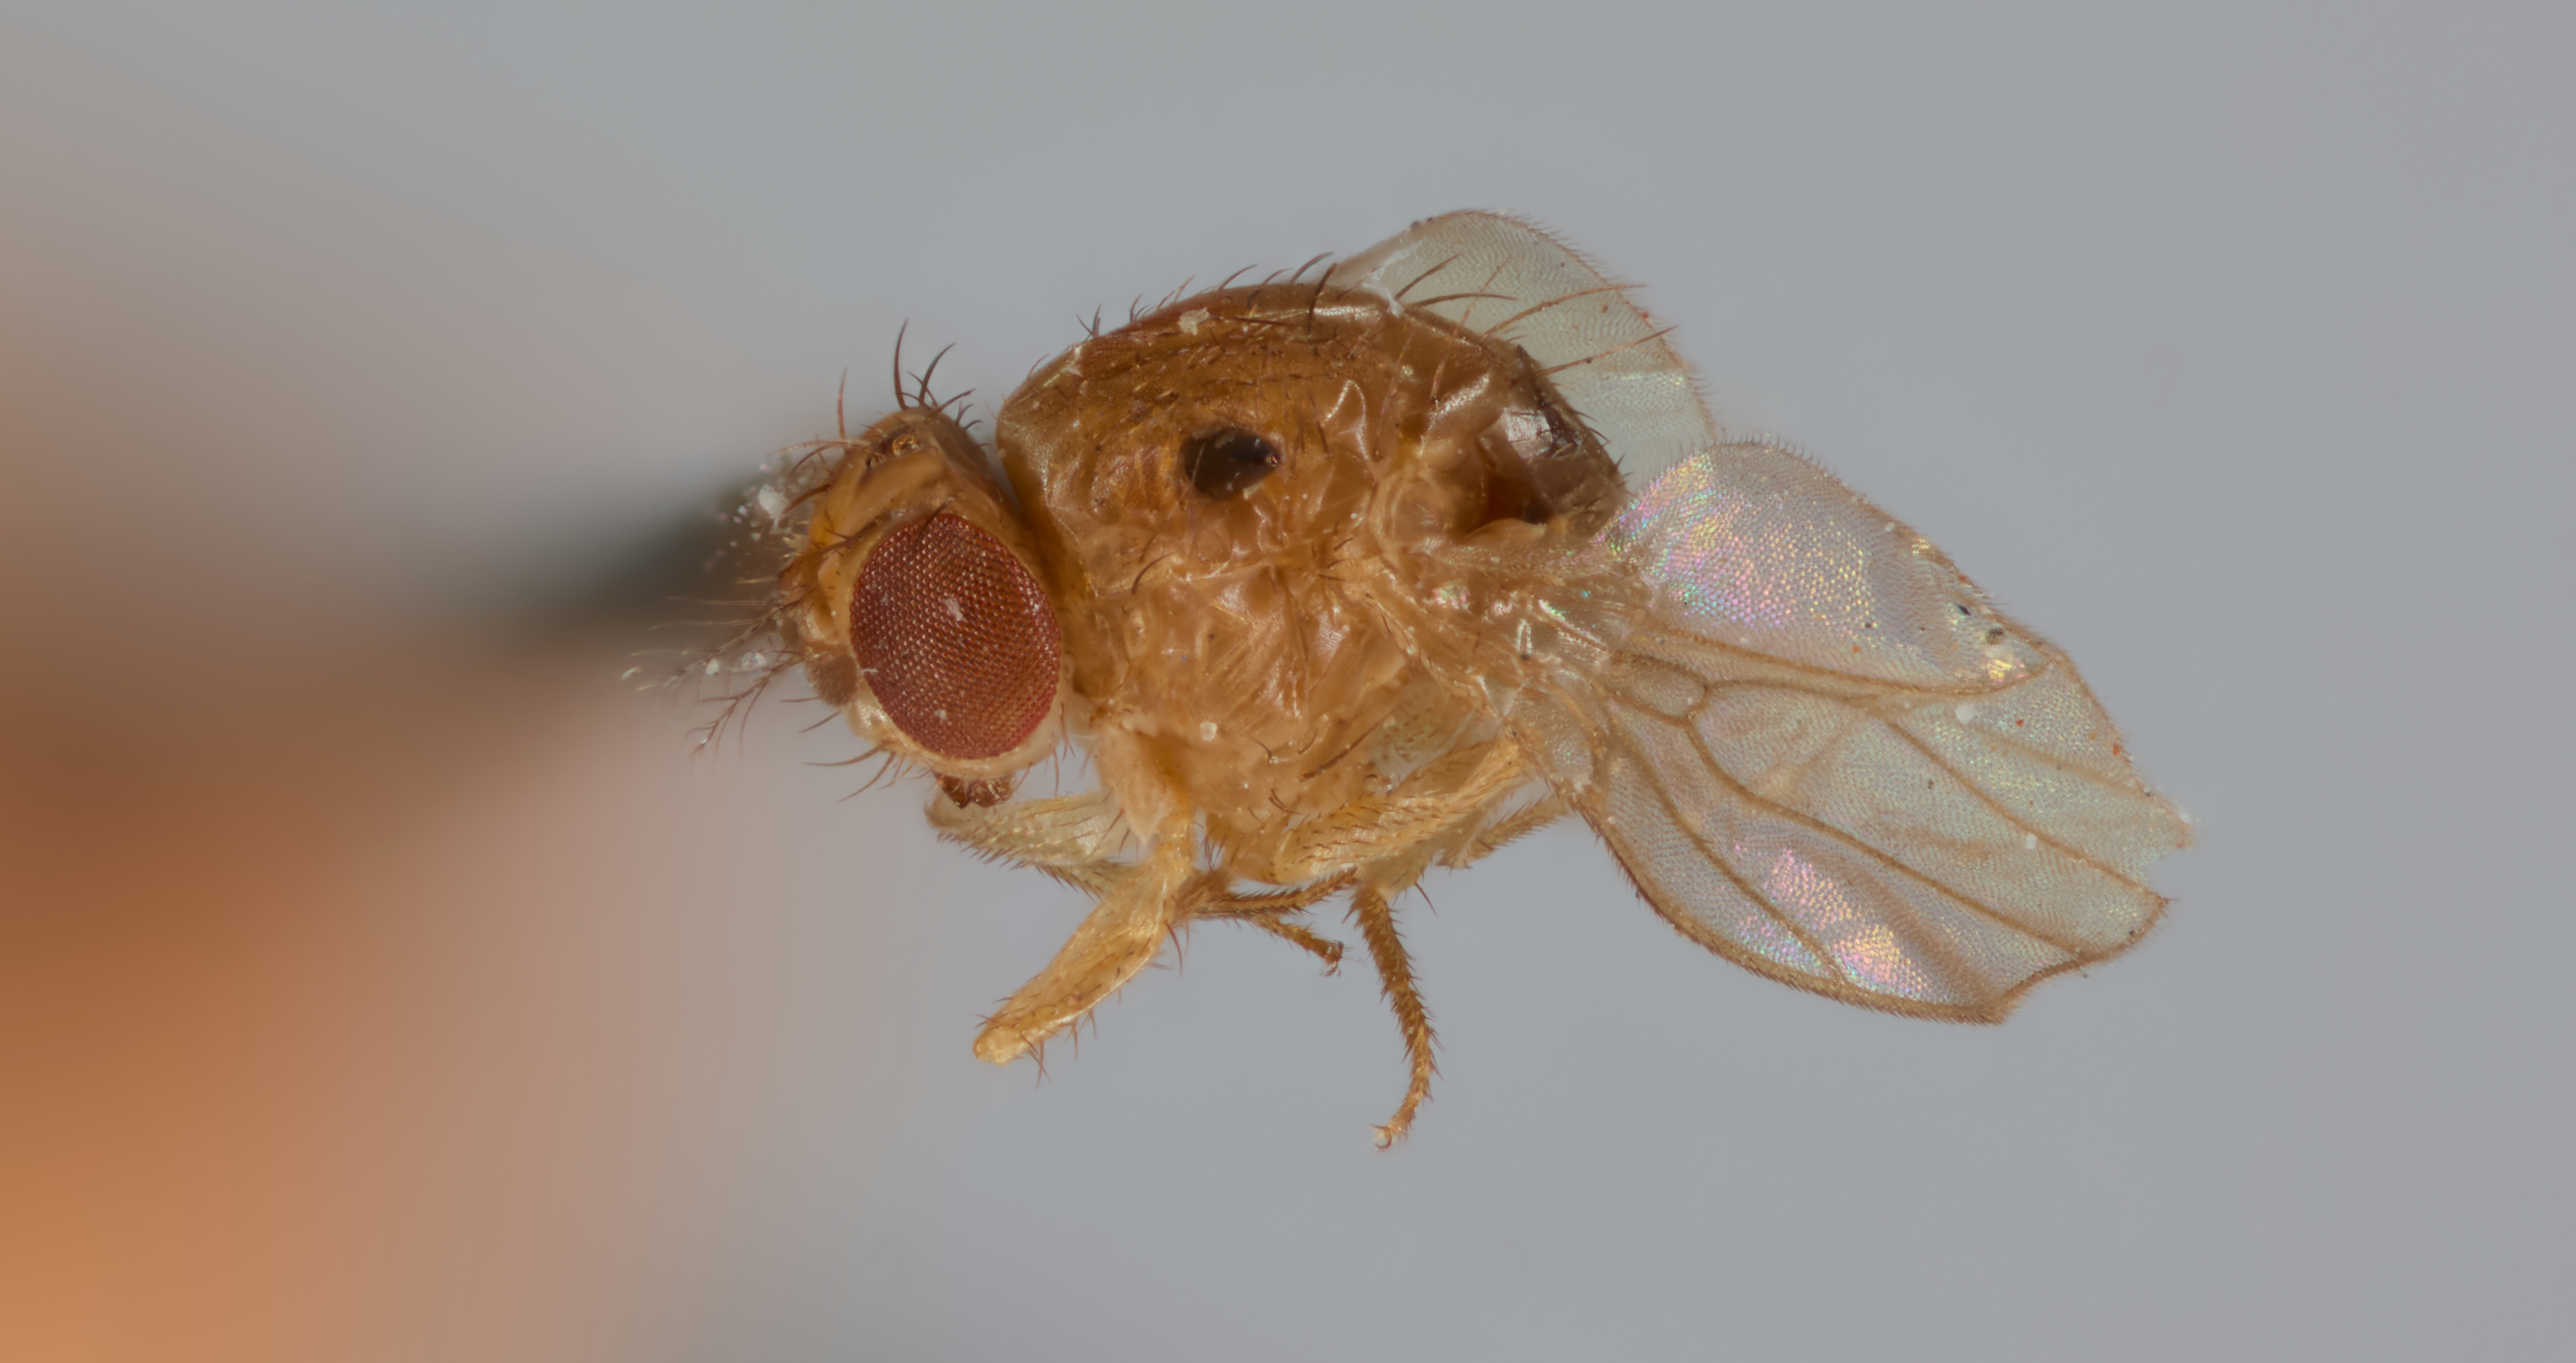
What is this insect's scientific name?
Drosophila ananassae
